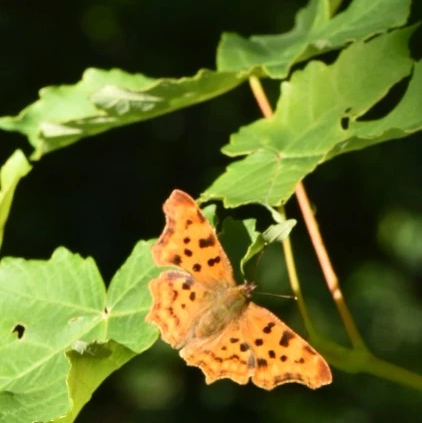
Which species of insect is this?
Polygonia c-album
